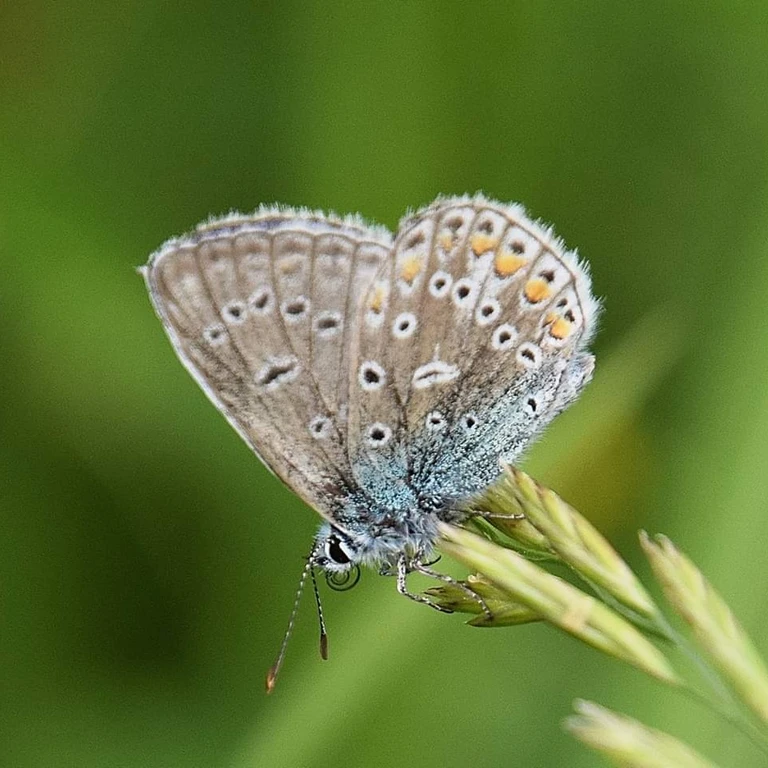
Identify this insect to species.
Polyommatus icarus
